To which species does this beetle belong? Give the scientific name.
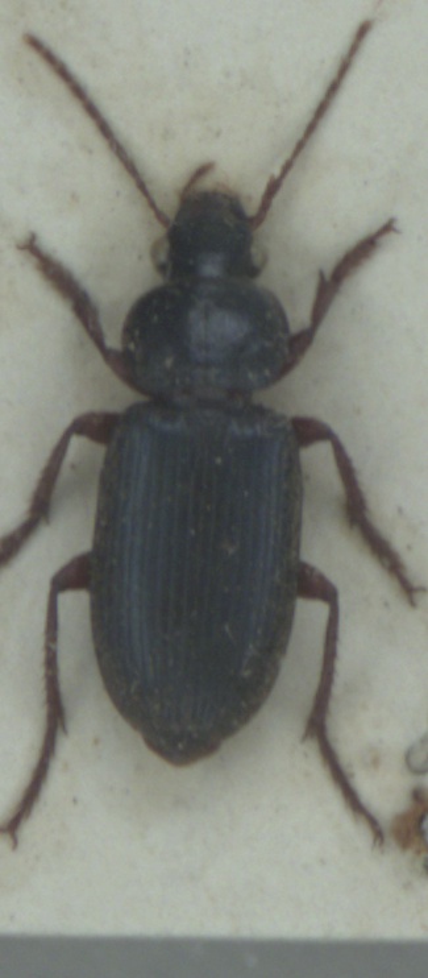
Ophonus ardosiacus
